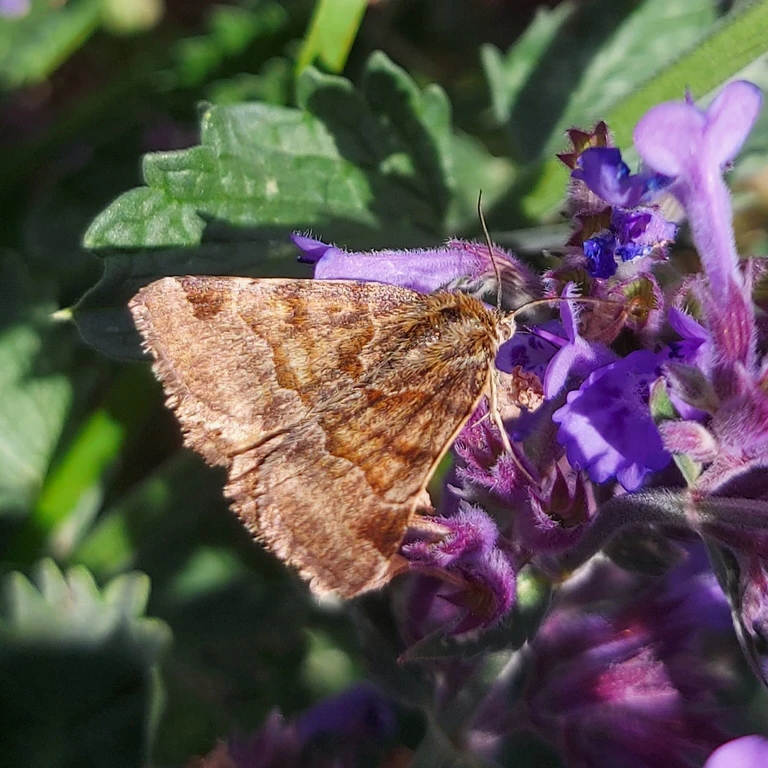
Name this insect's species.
Euclidia glyphica
